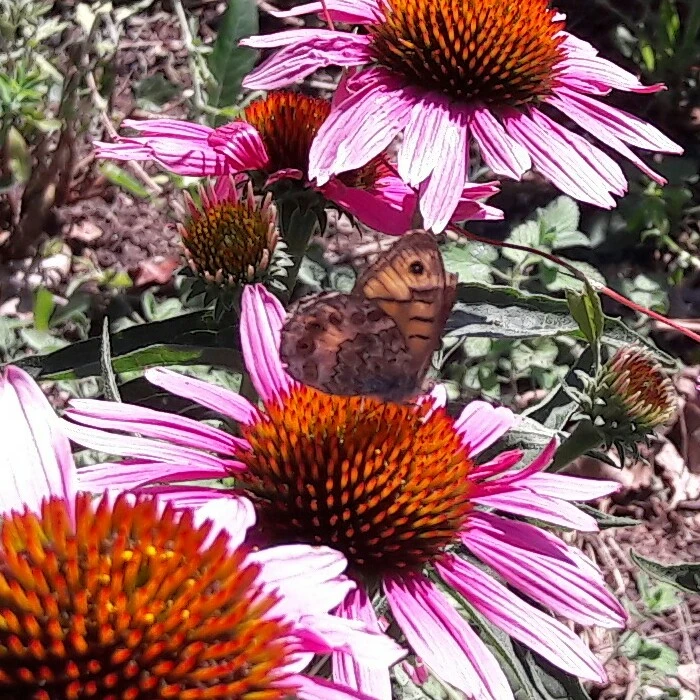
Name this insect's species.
Lasiommata megera (also Pararge megera)
